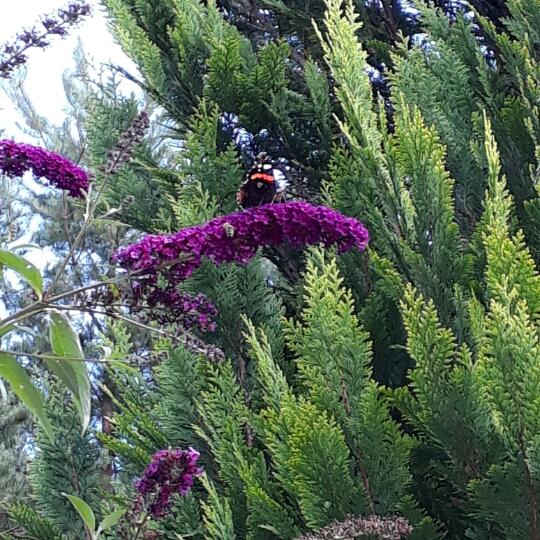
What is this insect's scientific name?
Vanessa atalanta
